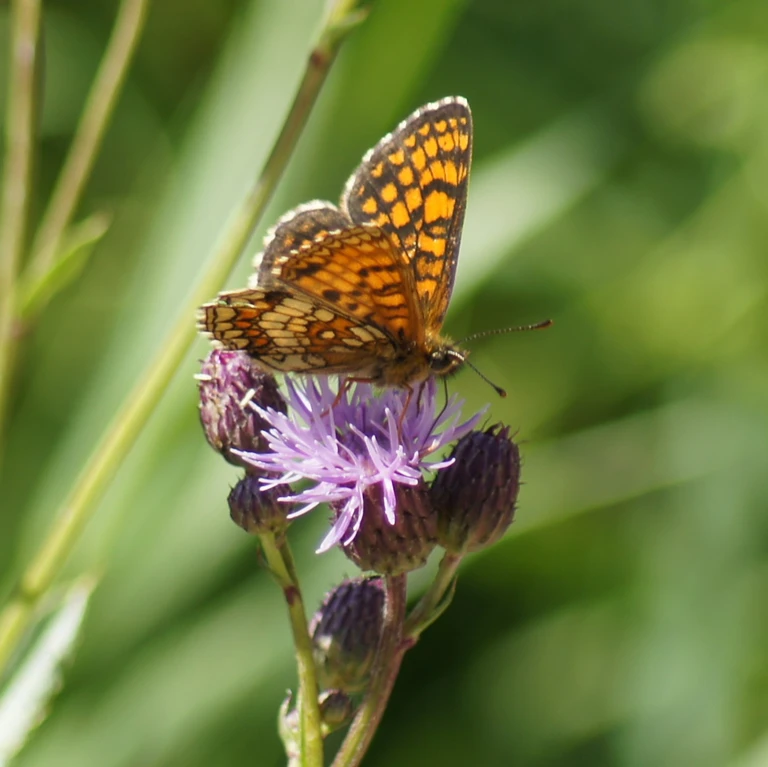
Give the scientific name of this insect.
Melitaea athalia
